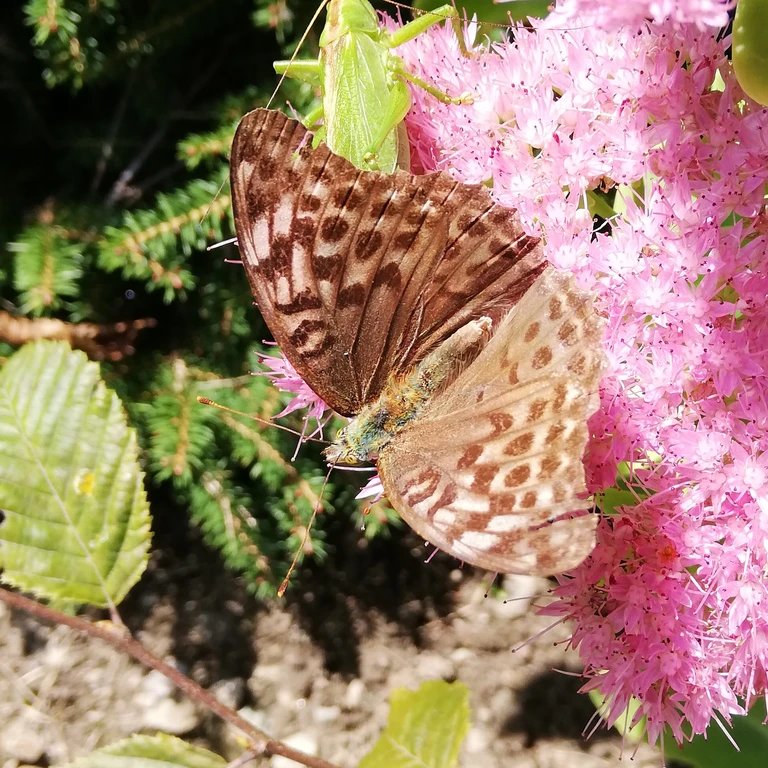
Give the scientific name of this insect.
Argynnis paphia
